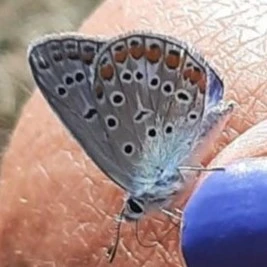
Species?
Polyommatus icarus
